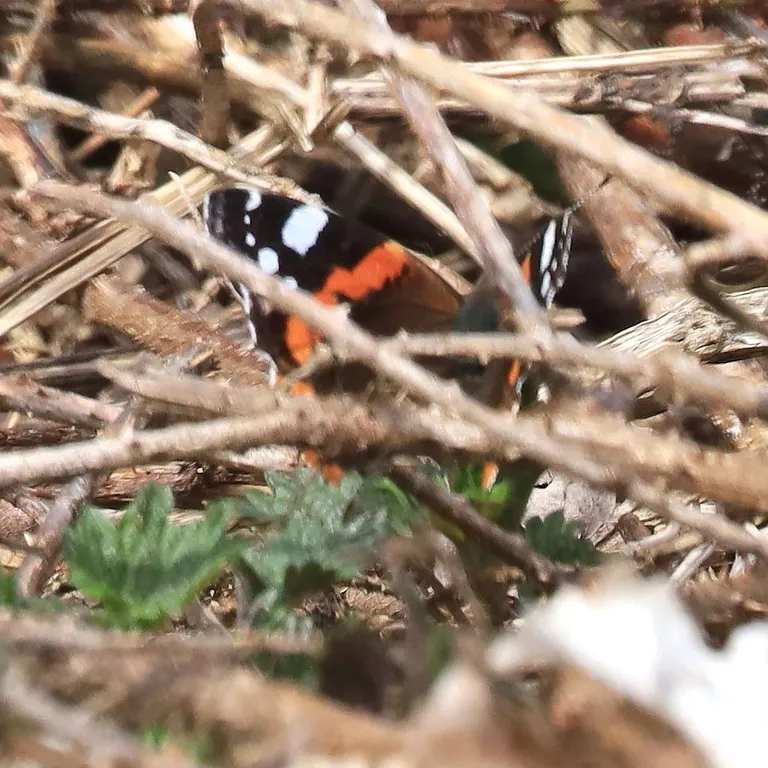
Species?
Vanessa atalanta
